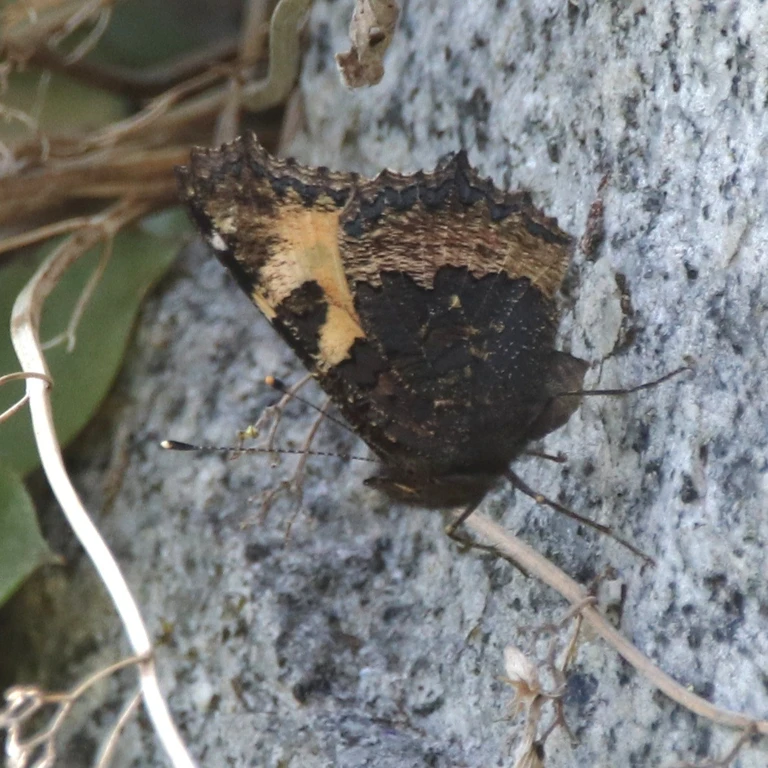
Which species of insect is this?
Aglais urticae
